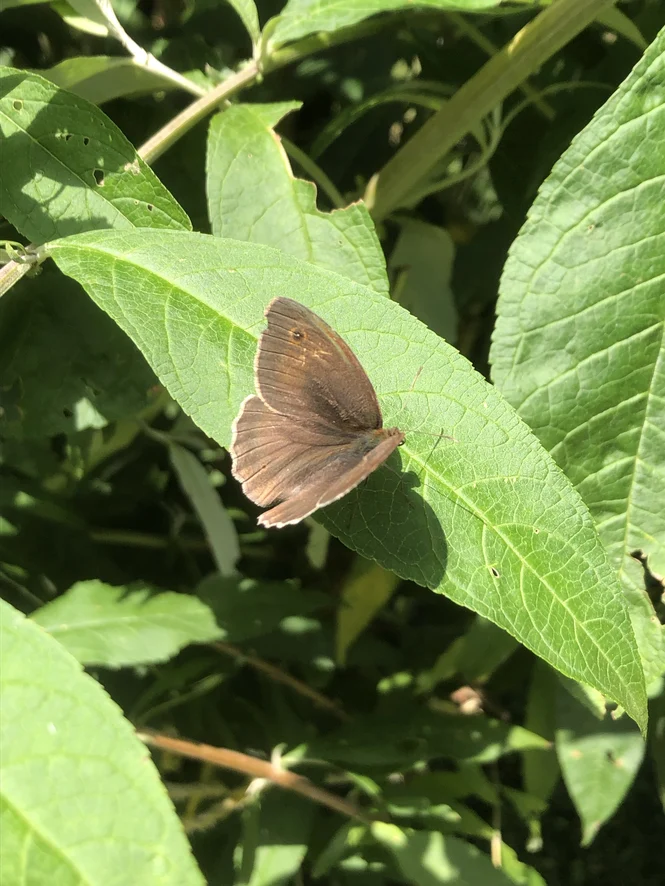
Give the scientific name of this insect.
Maniola jurtina
